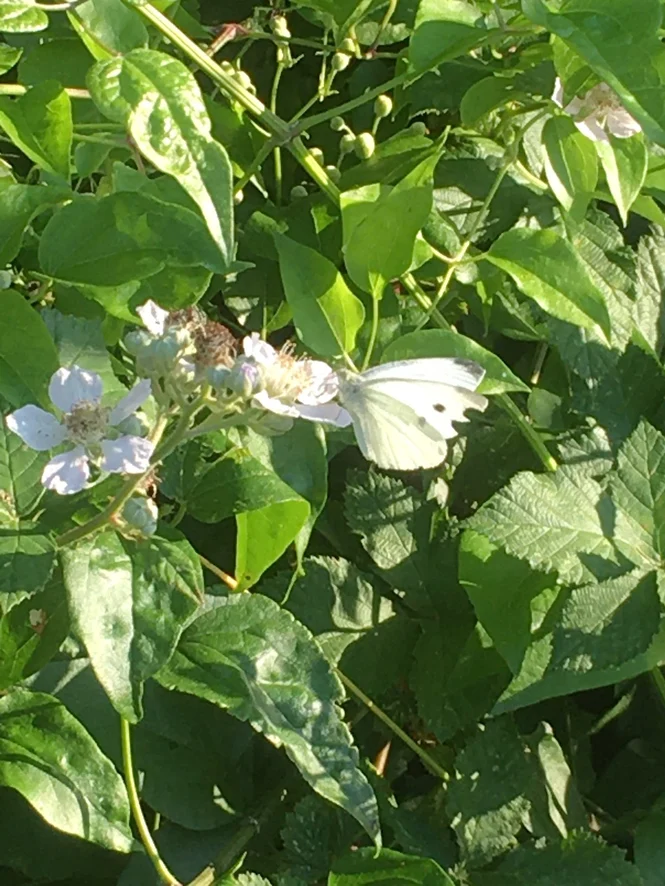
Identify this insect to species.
Pieris rapae
